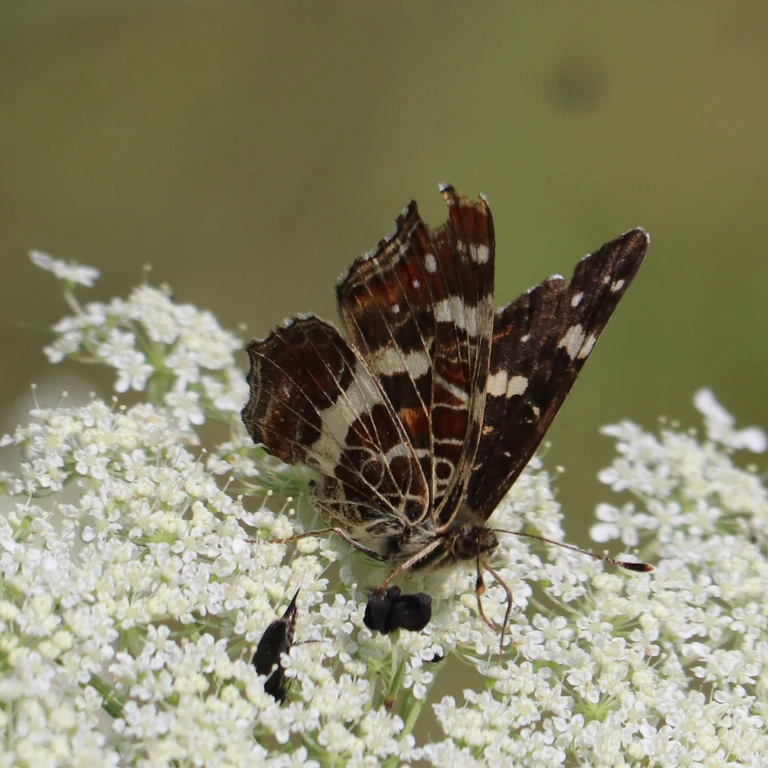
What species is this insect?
Araschnia levana
